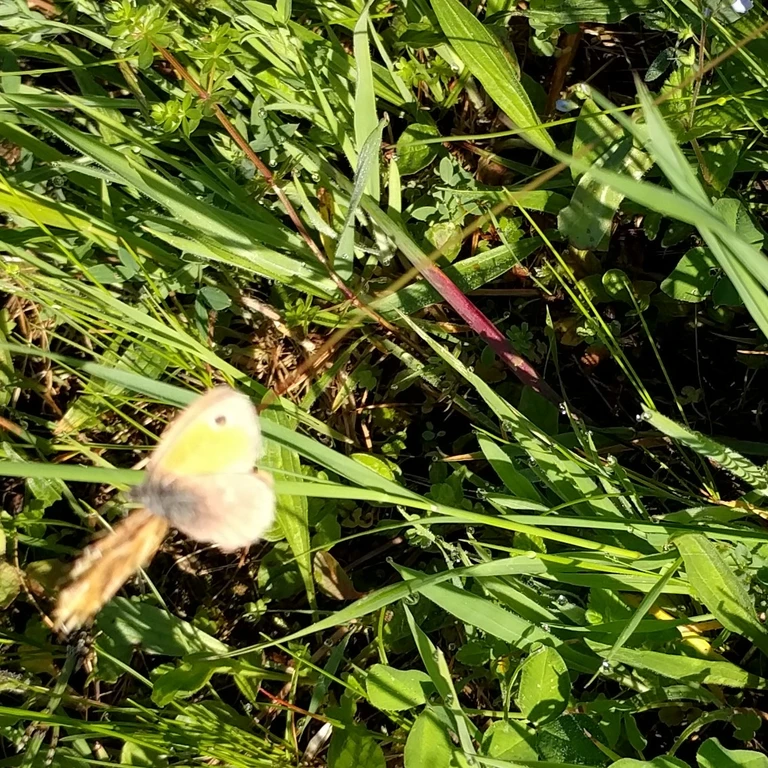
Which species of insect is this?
Coenonympha pamphilus
